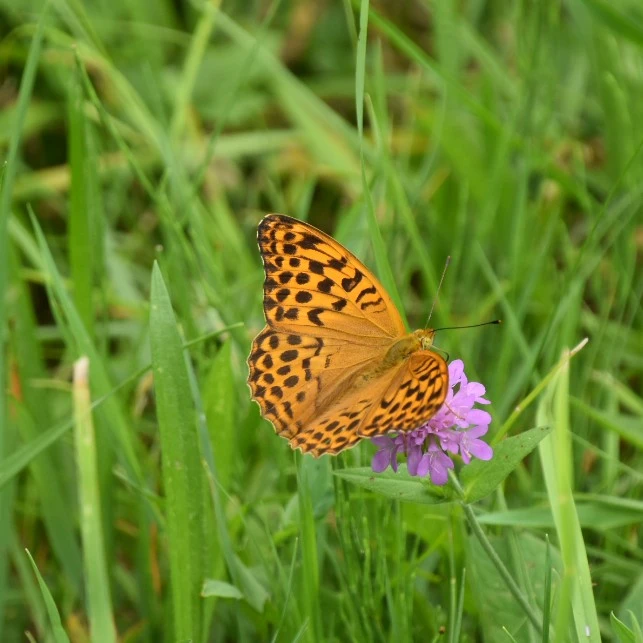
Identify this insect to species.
Argynnis paphia
